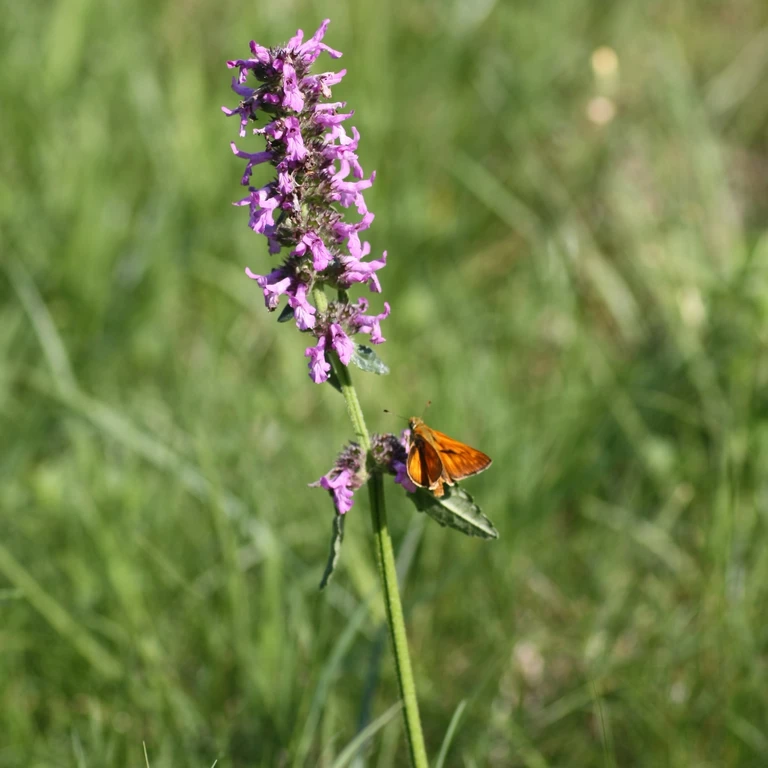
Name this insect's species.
Ochlodes sylvanus (also Ochlodes venata)
